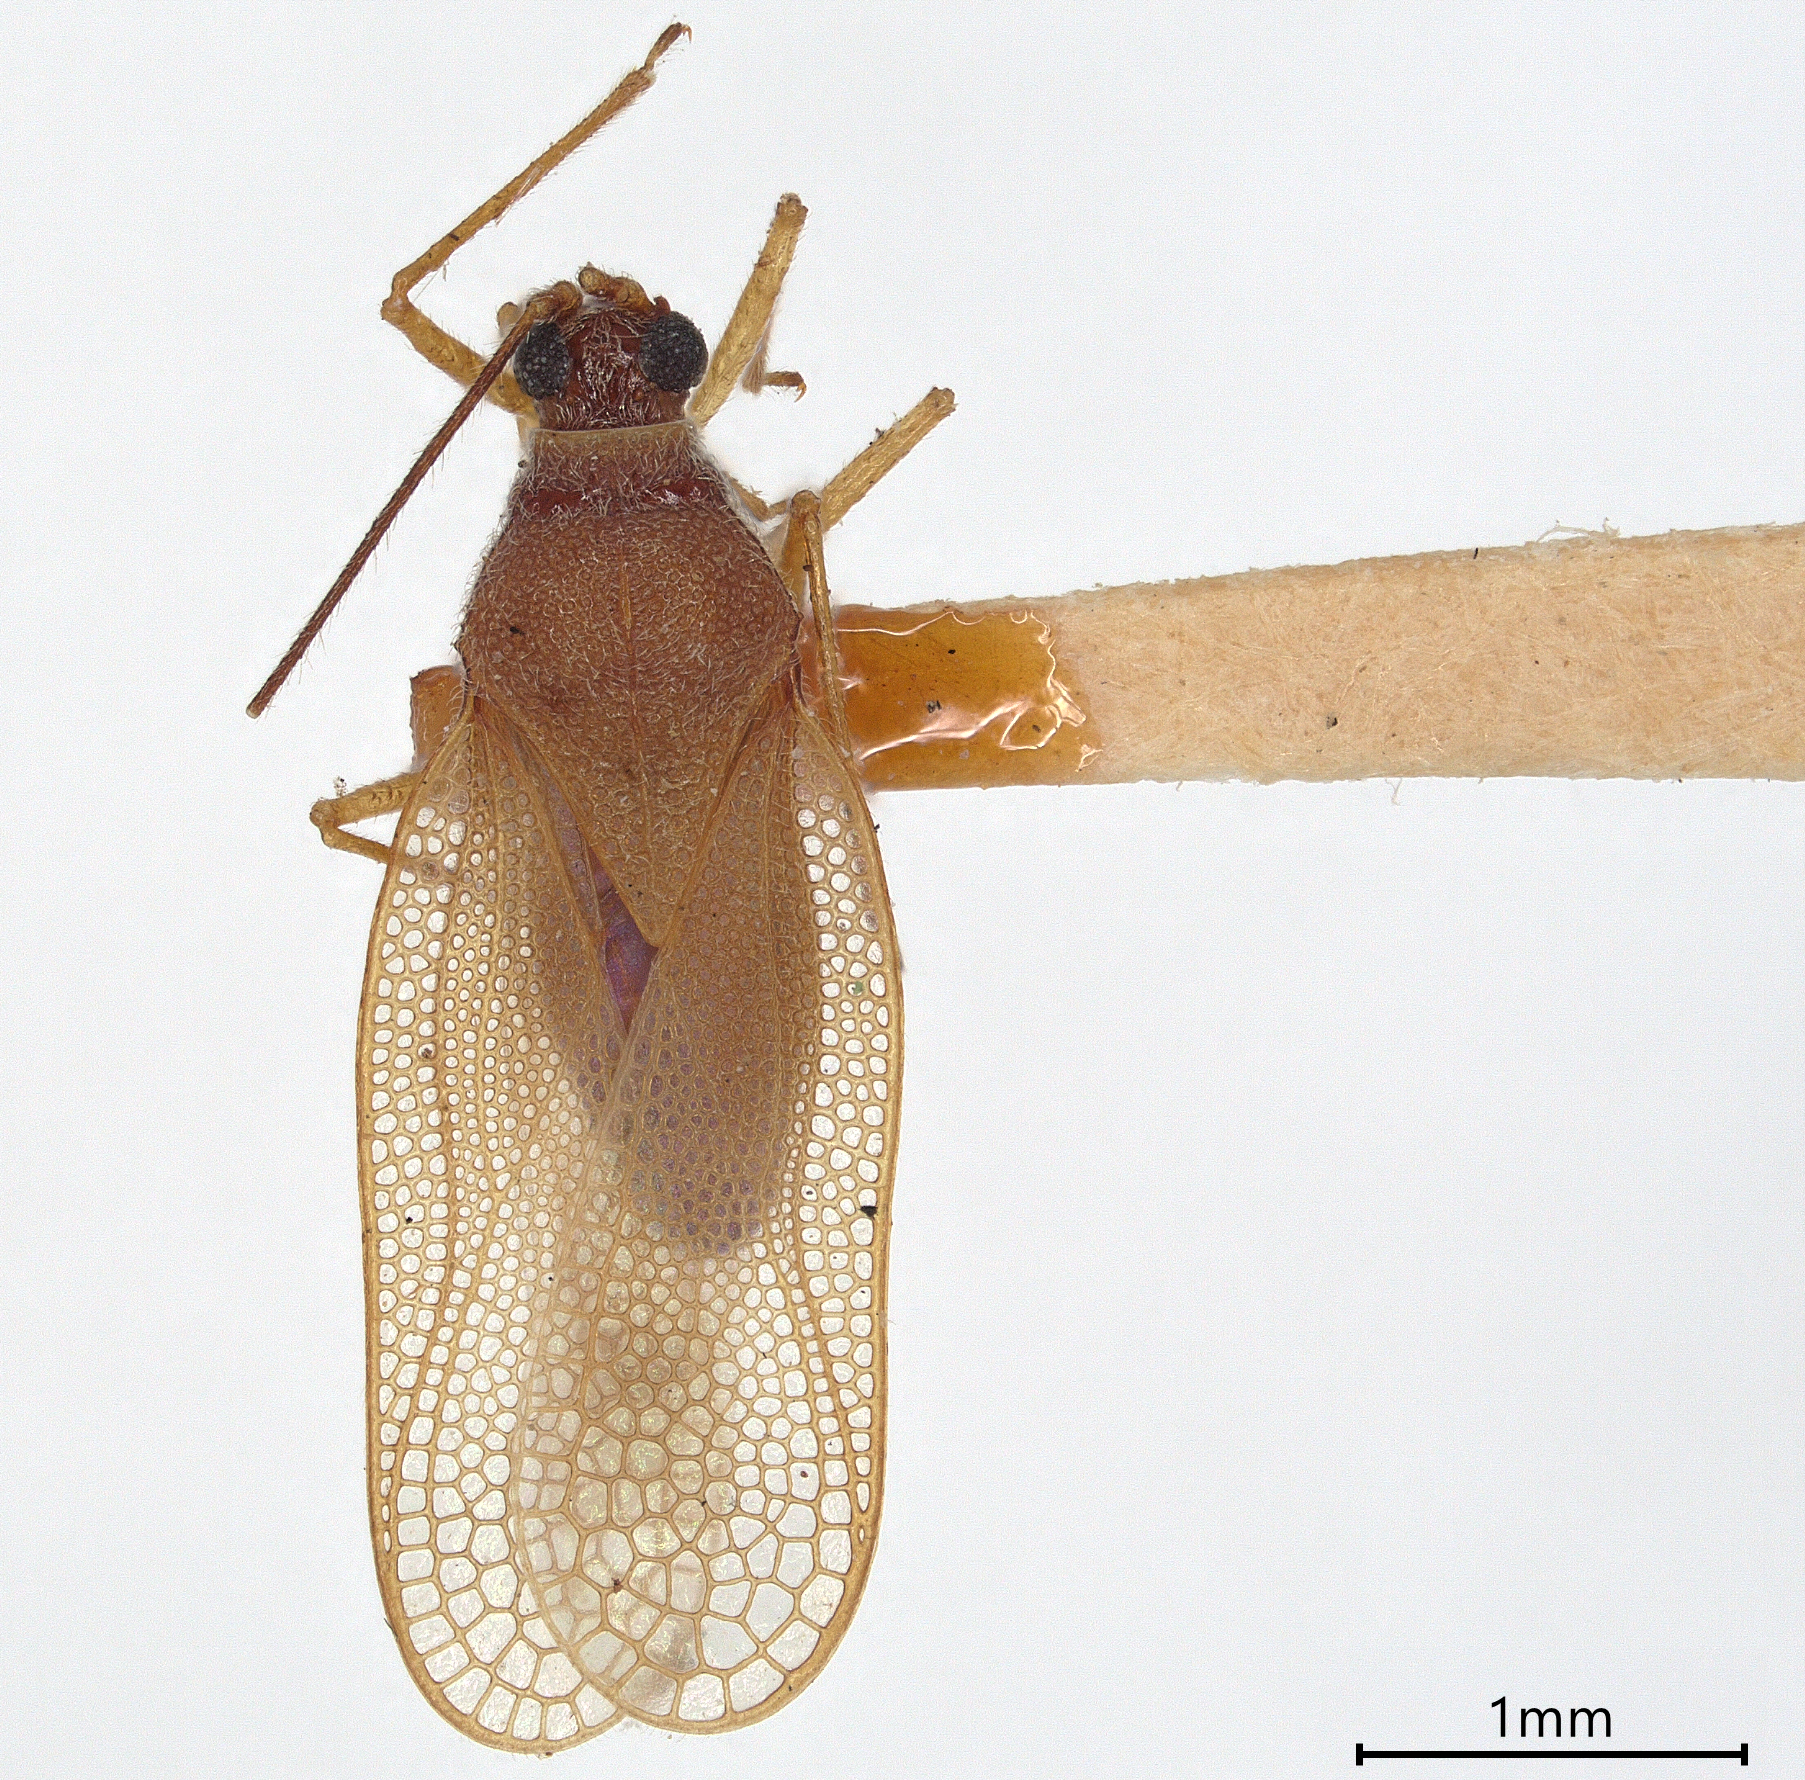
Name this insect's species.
Eteoneus auripennis
